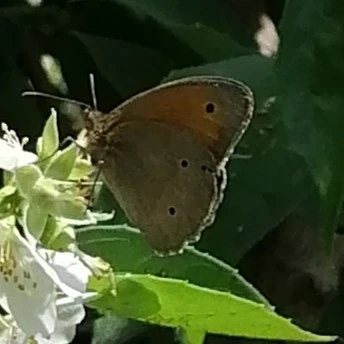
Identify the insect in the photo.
Maniola jurtina
